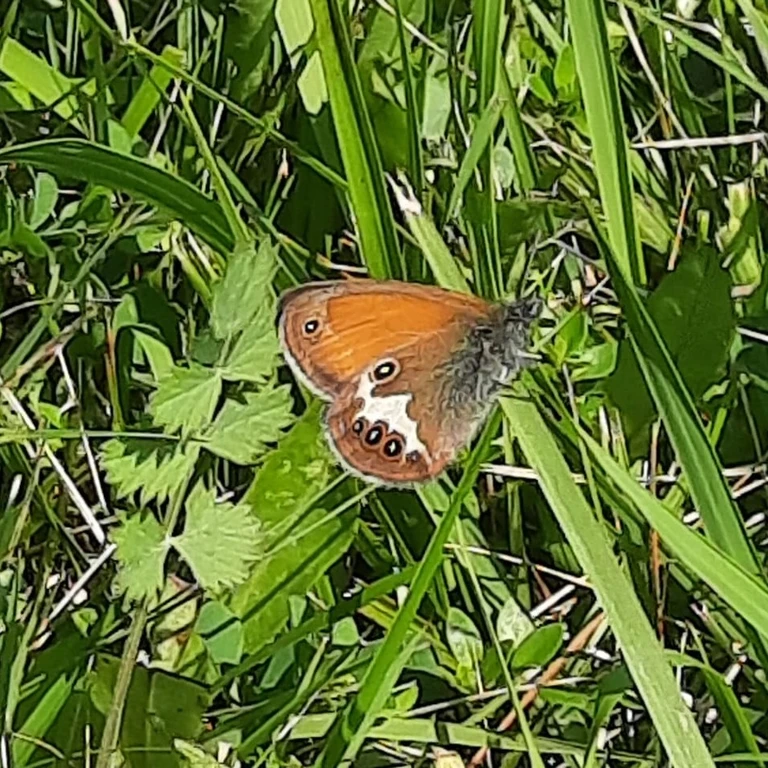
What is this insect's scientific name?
Coenonympha arcania
